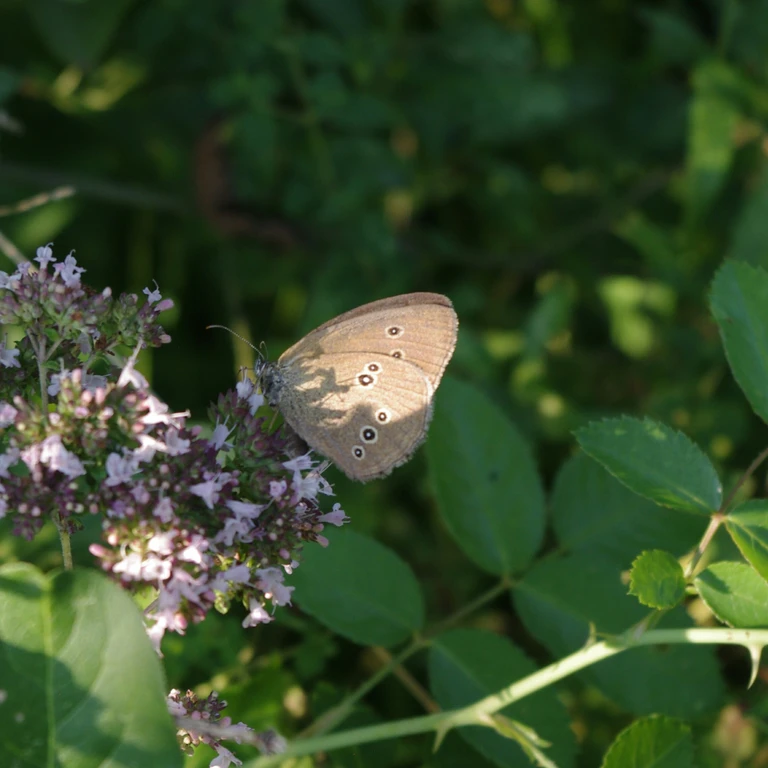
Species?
Aphantopus hyperantus
